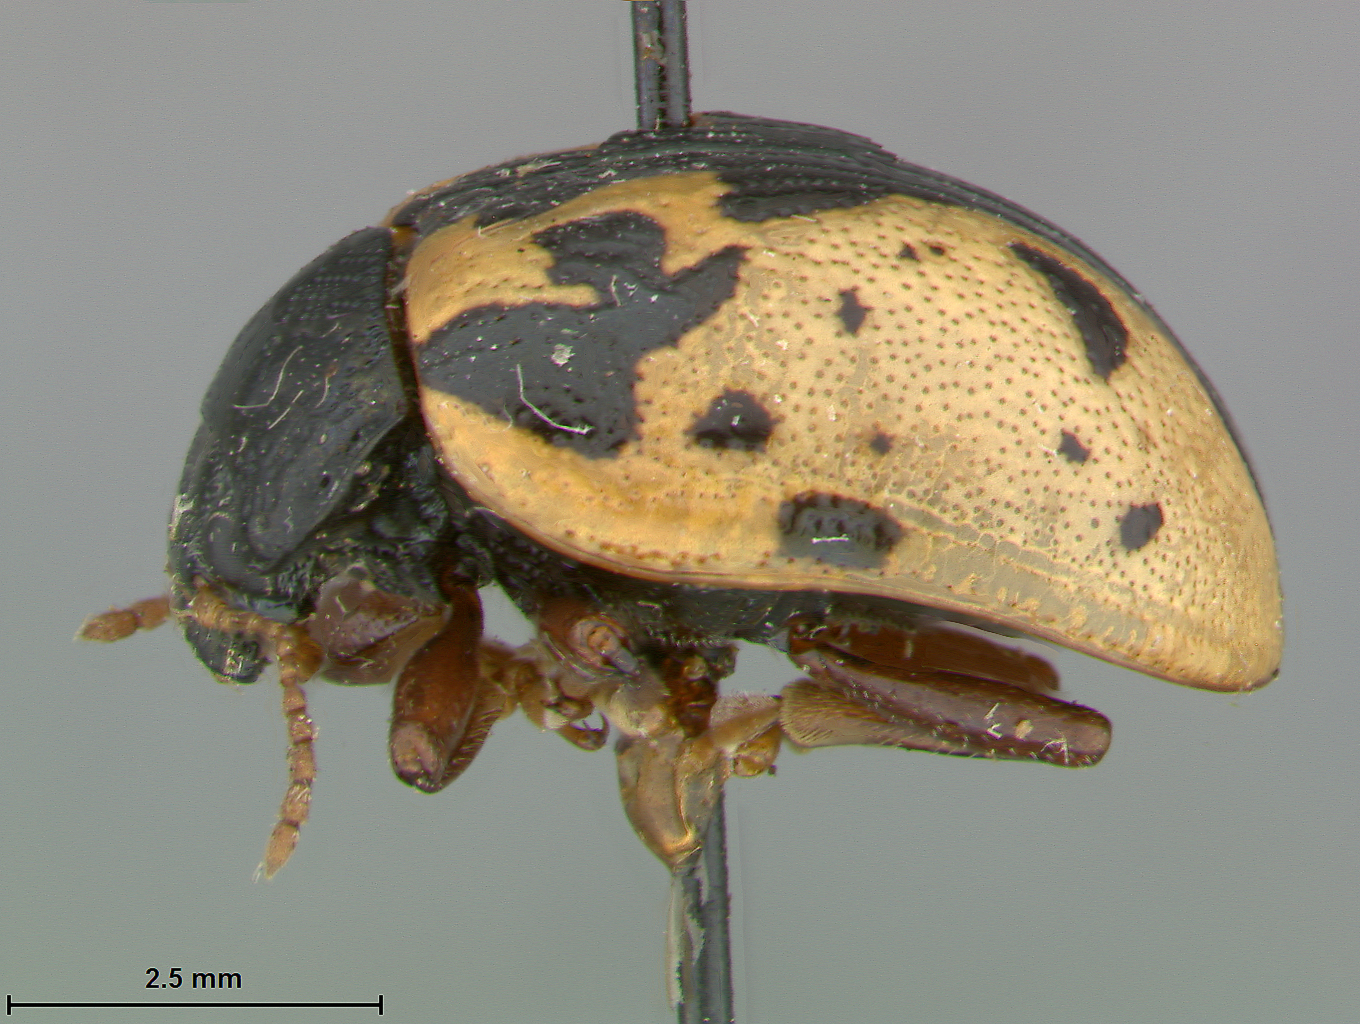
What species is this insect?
Calligrapha rowena
